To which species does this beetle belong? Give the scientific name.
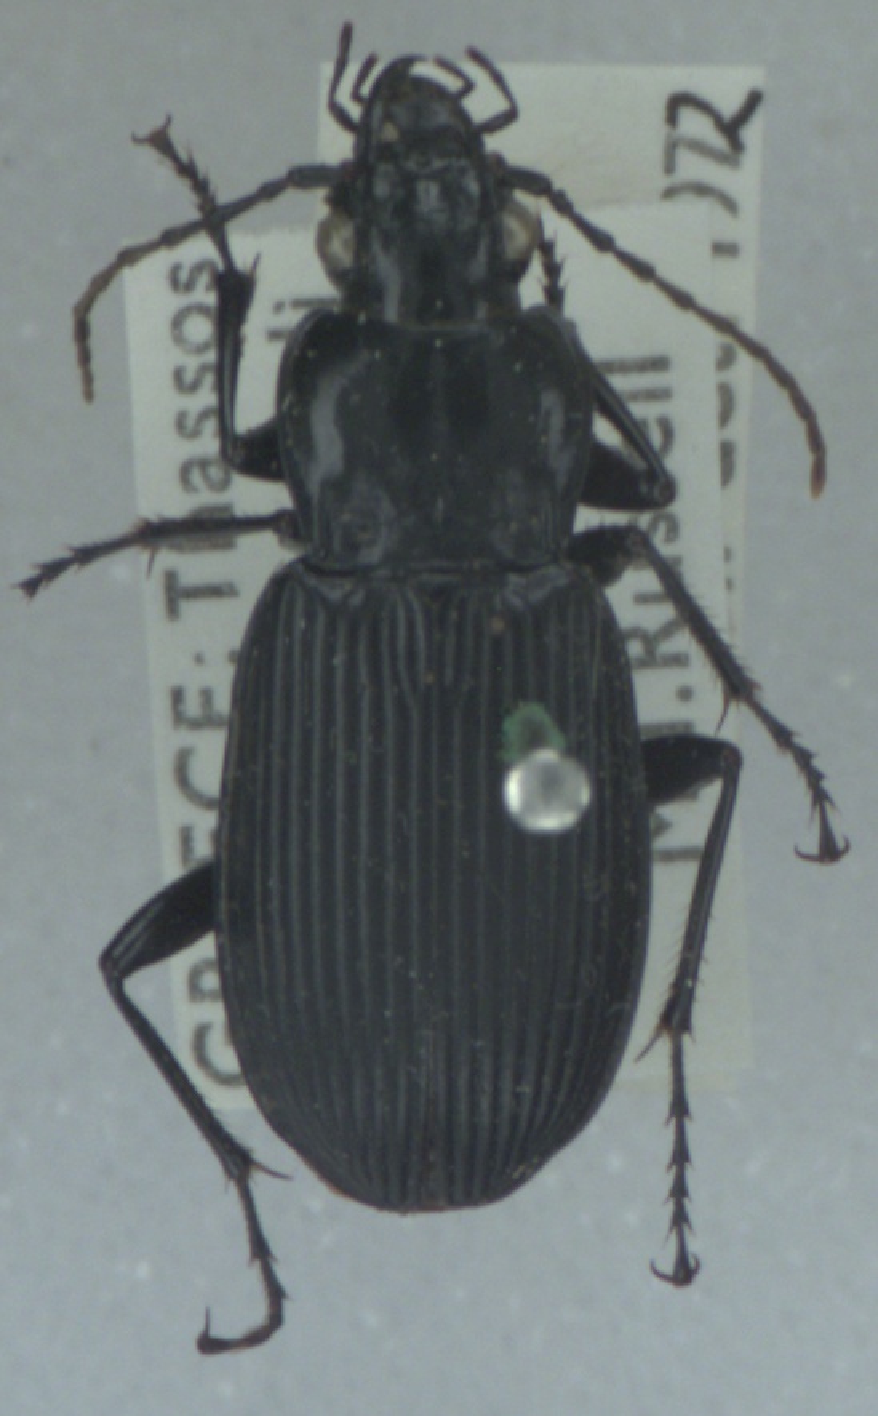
Pterostichus niger
